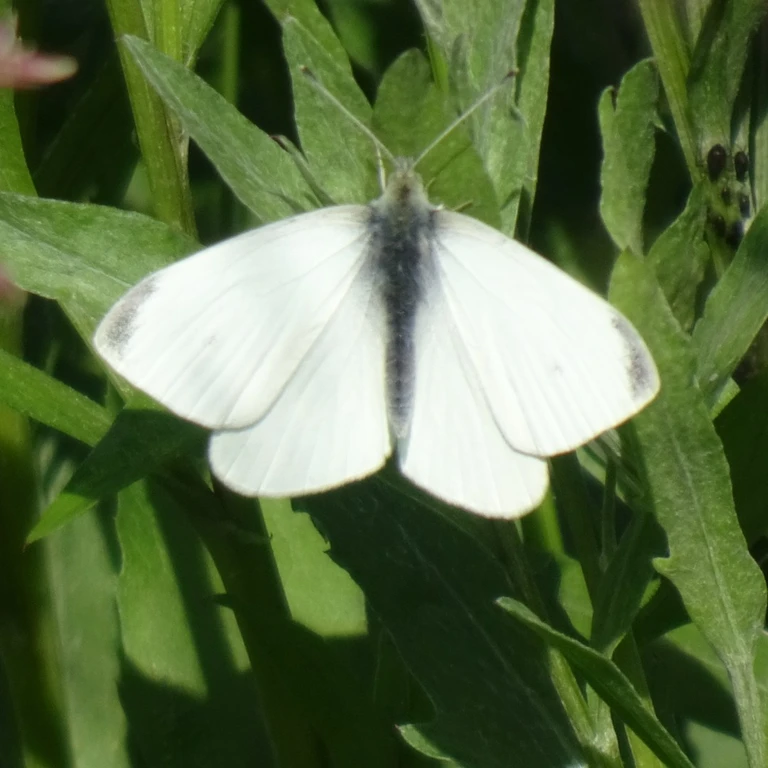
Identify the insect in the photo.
Pieris rapae
